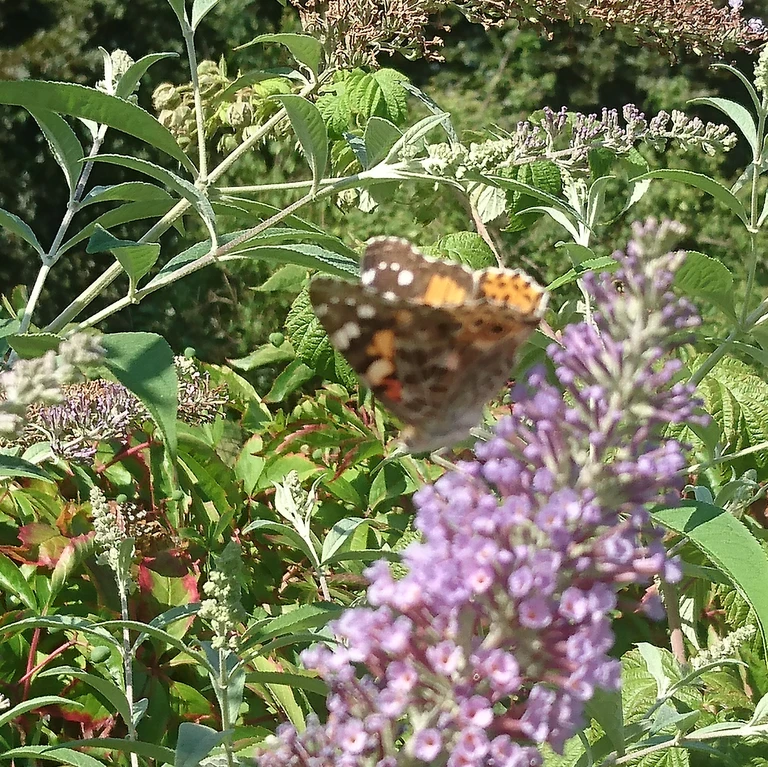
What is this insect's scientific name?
Vanessa cardui
